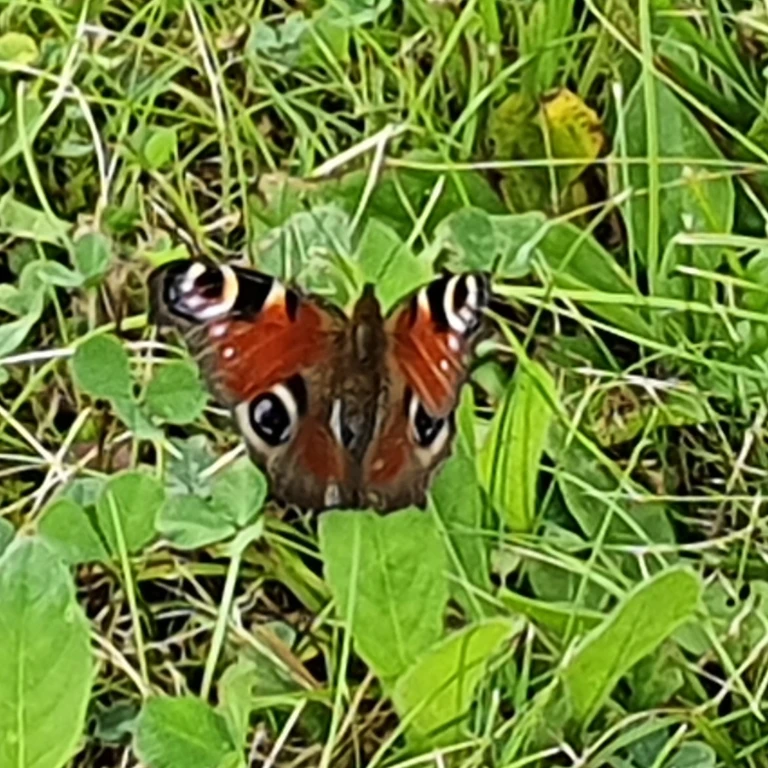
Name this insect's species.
Aglais io
